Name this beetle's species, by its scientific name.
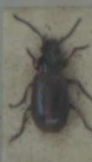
Dicheirotrichus cognatus
